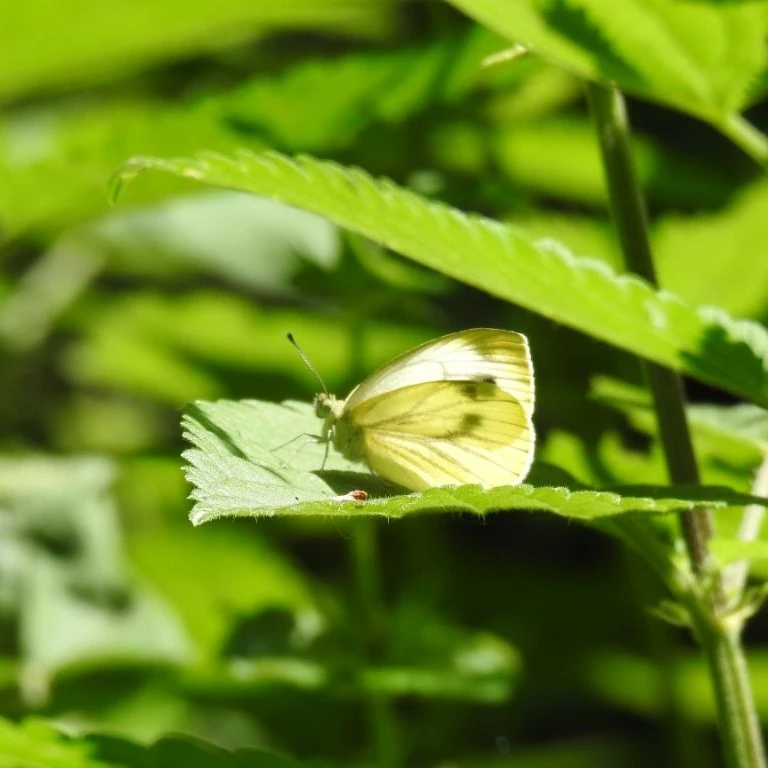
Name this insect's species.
Pieris napi
